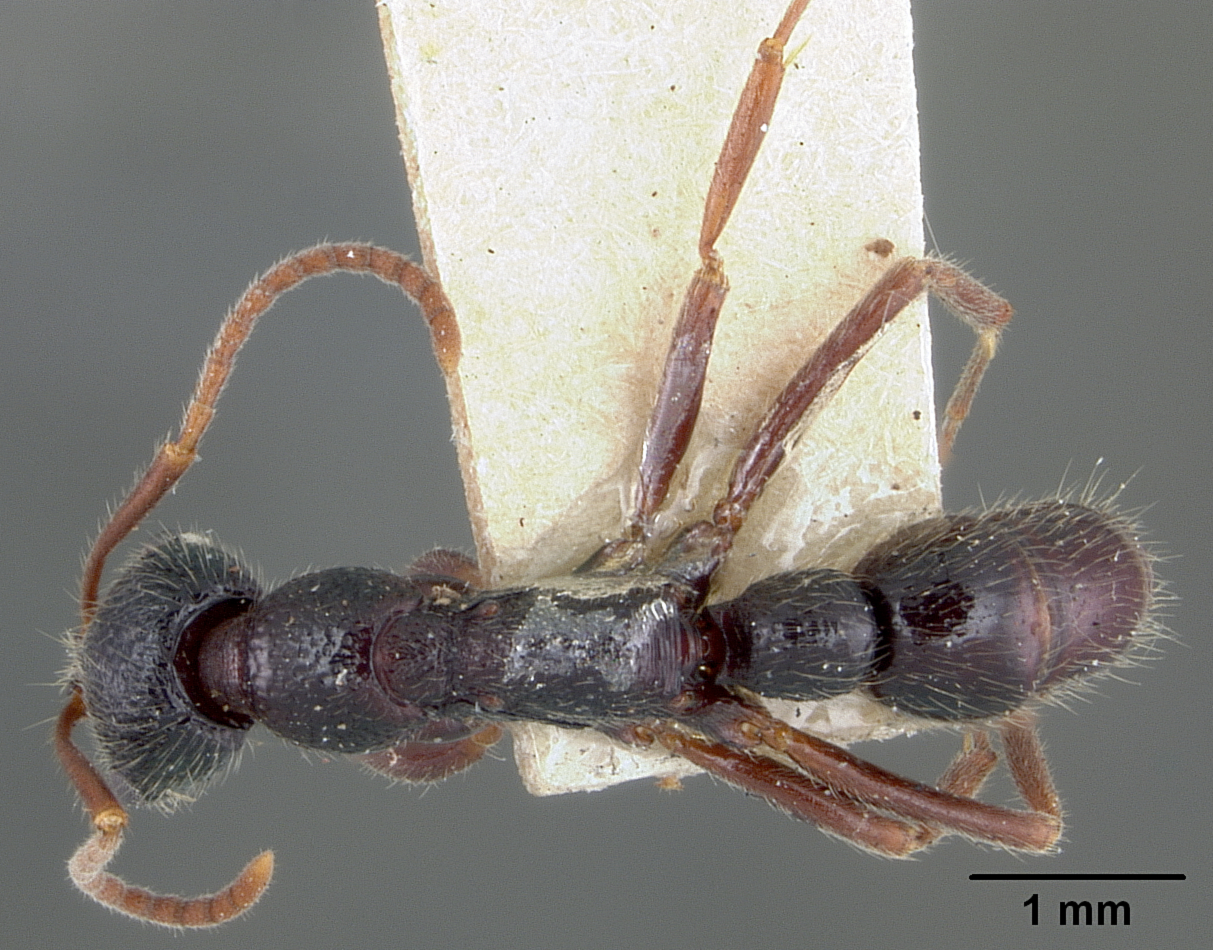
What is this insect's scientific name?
Leptogenys truncatus
